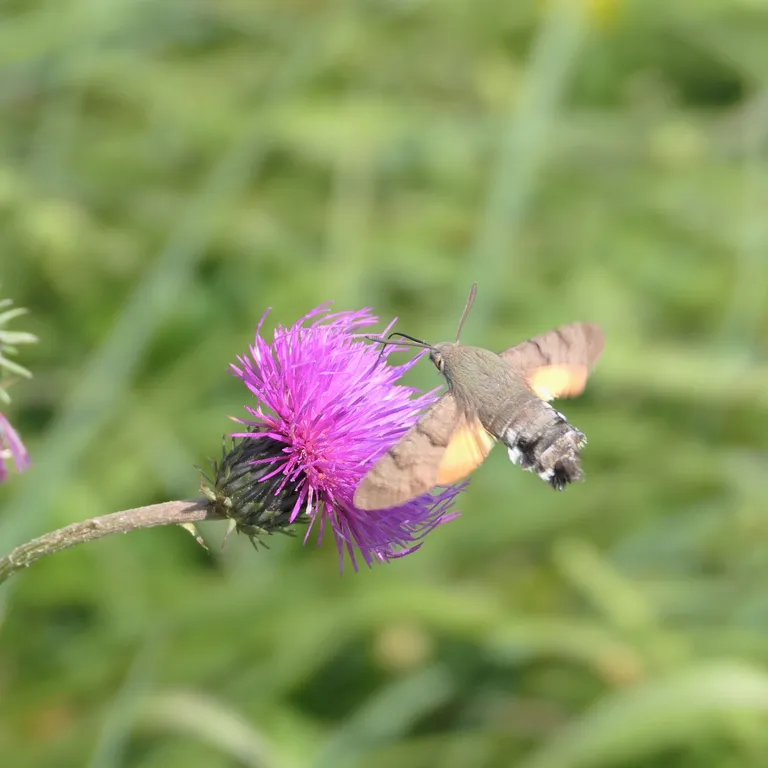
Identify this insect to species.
Macroglossum stellatarum
